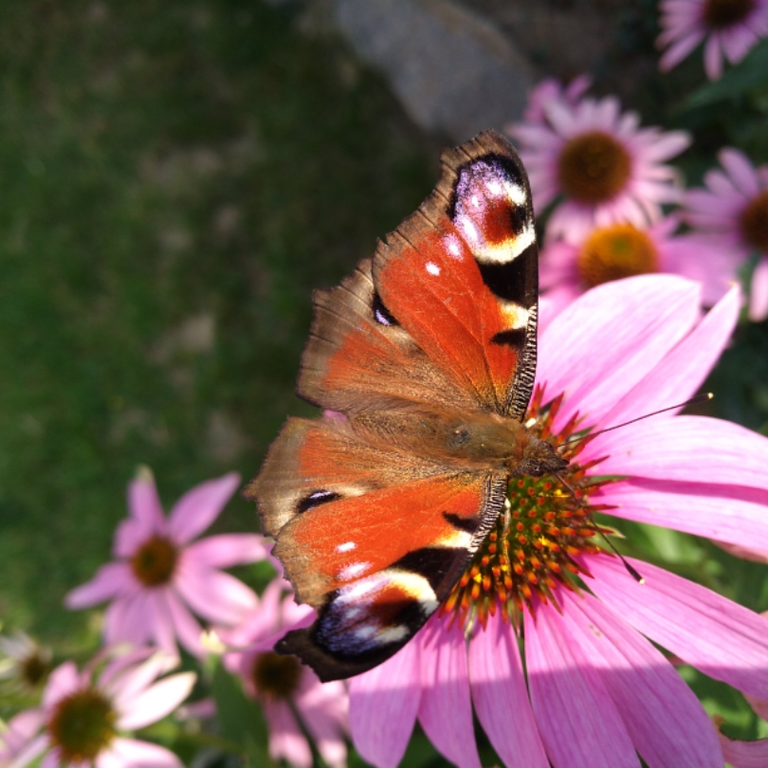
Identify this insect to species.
Aglais io
